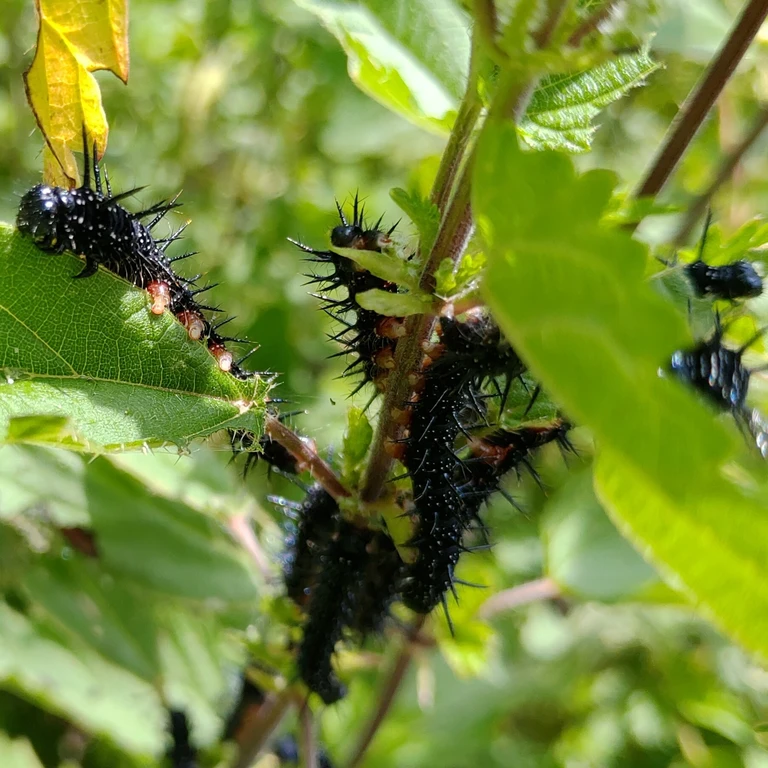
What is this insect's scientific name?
Aglais io
